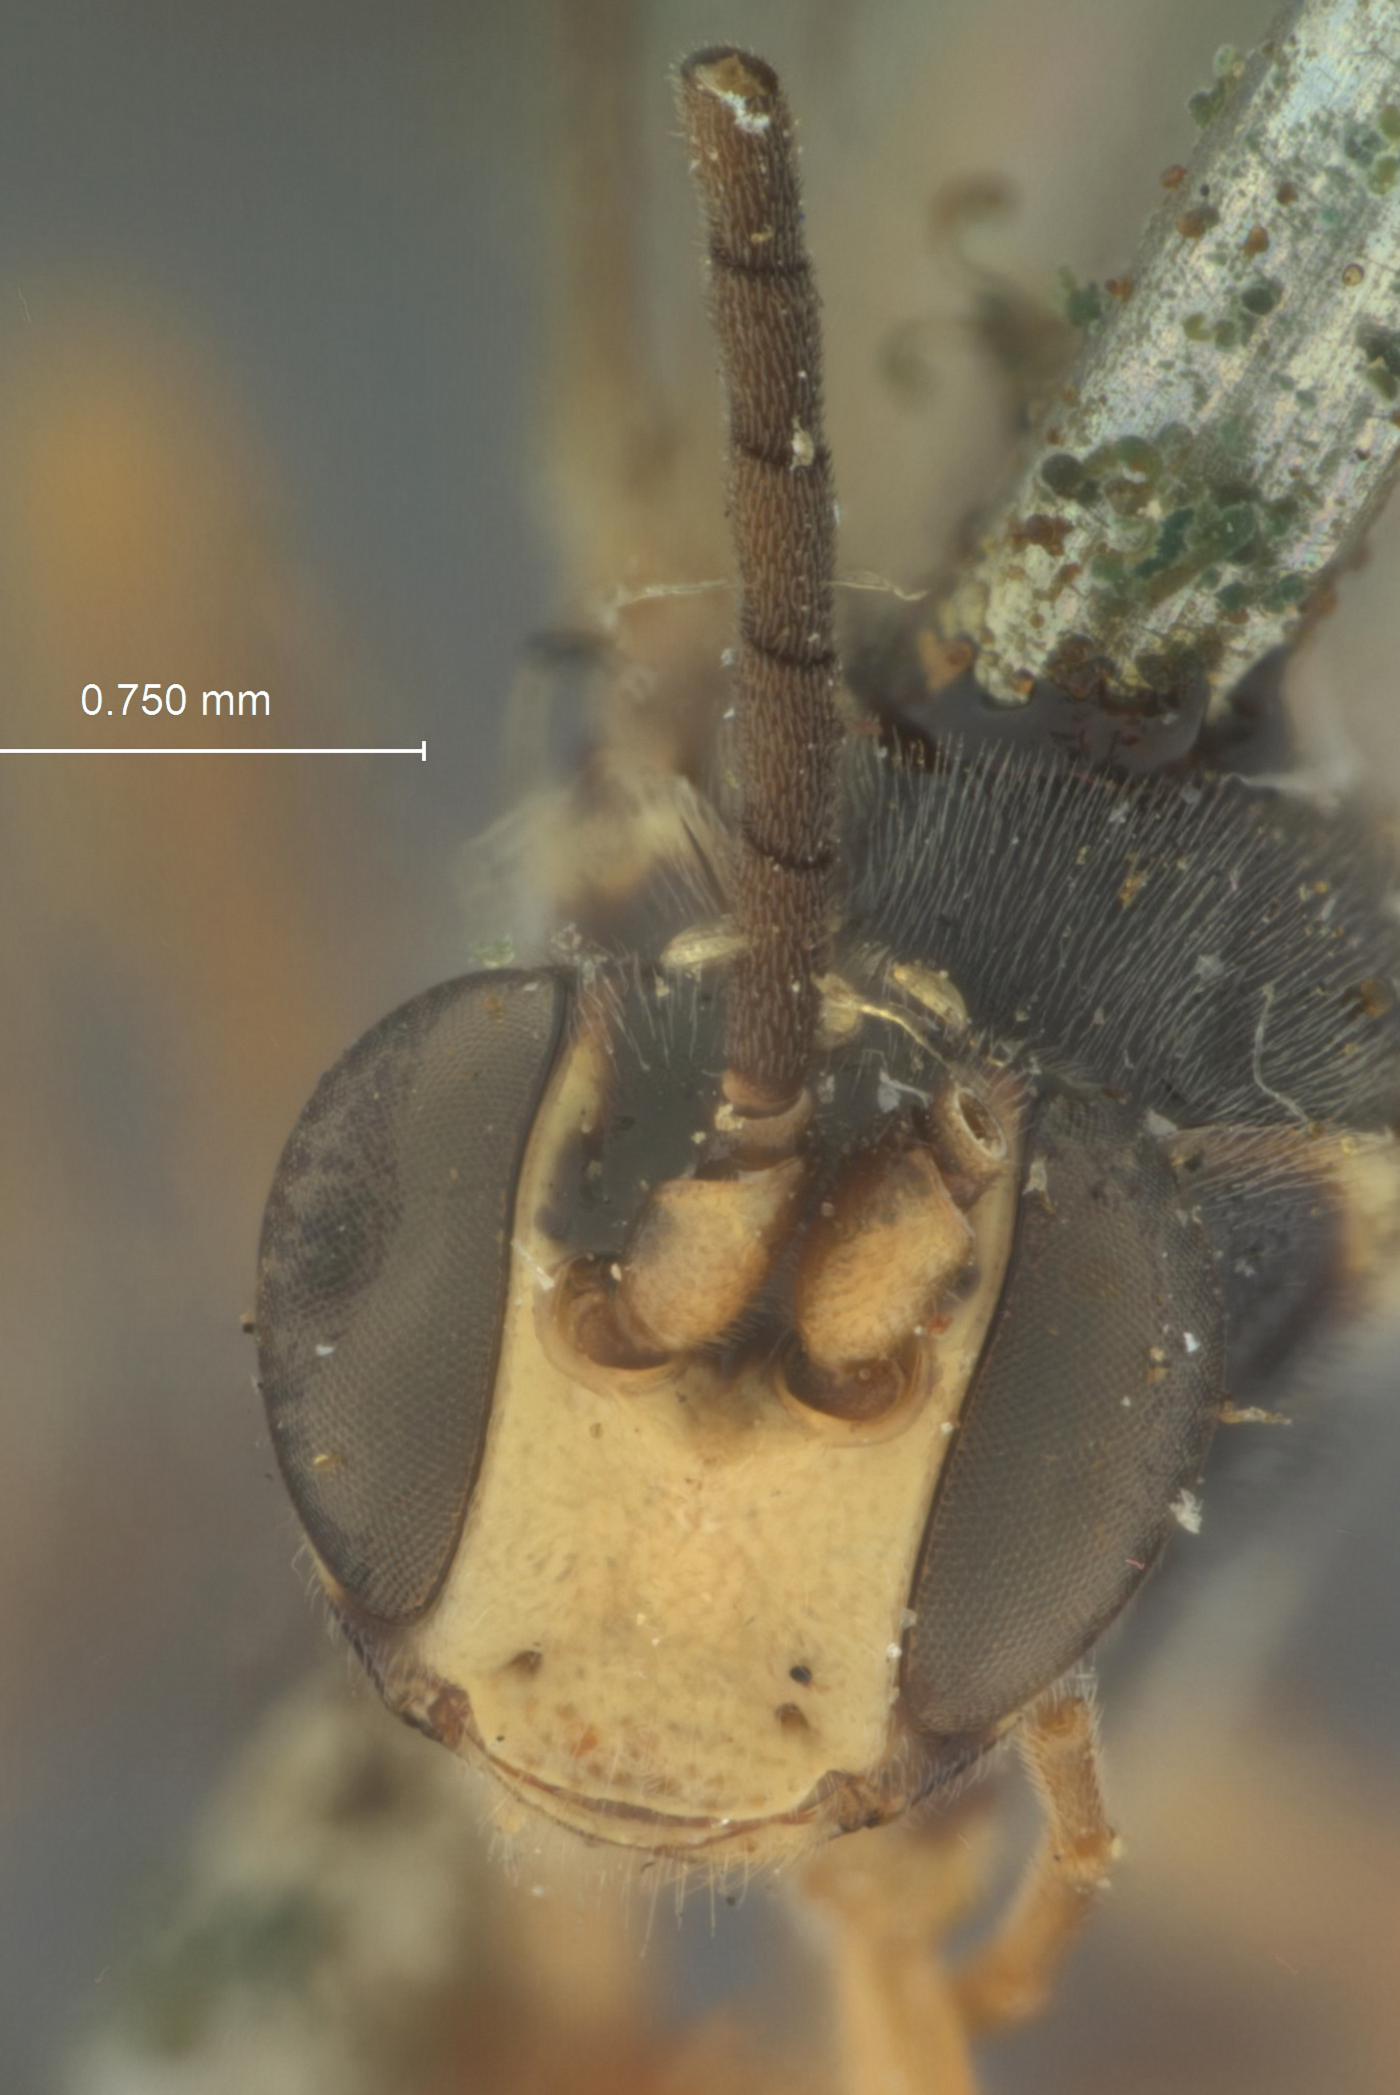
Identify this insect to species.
Ichneumon sitkensis
